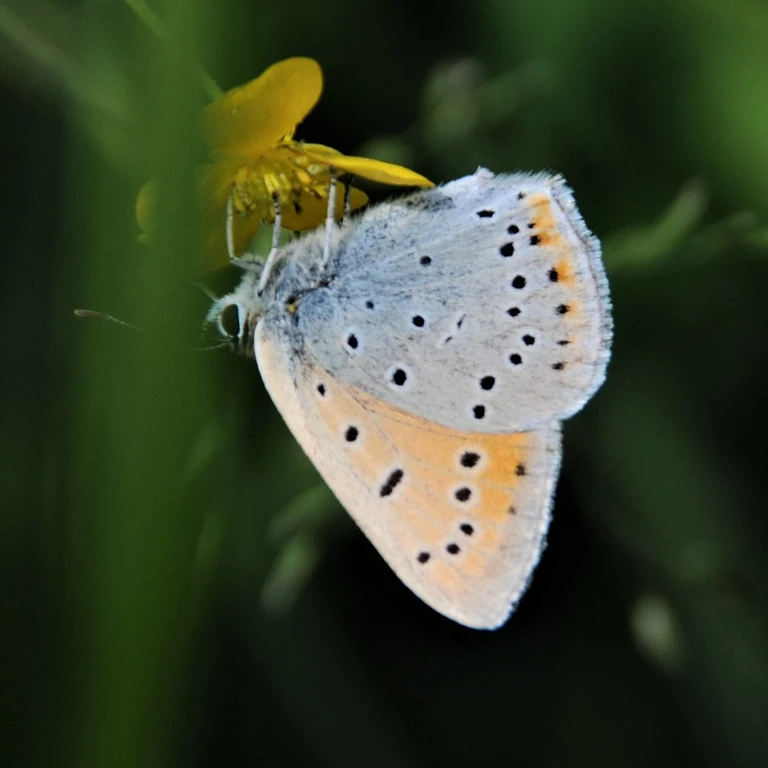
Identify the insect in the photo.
Lycaena dispar
